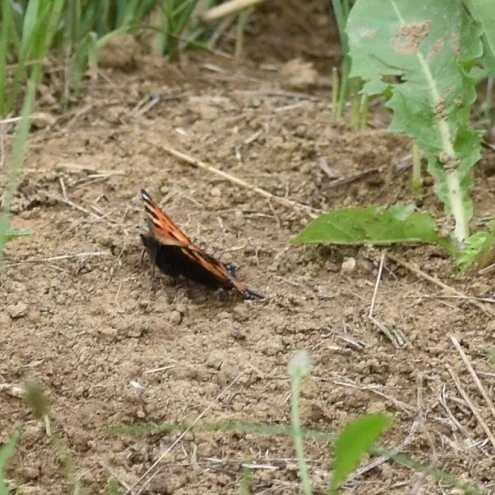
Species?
Aglais urticae
